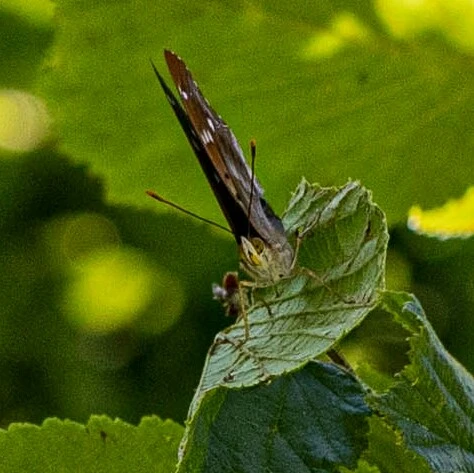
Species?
Apatura ilia
